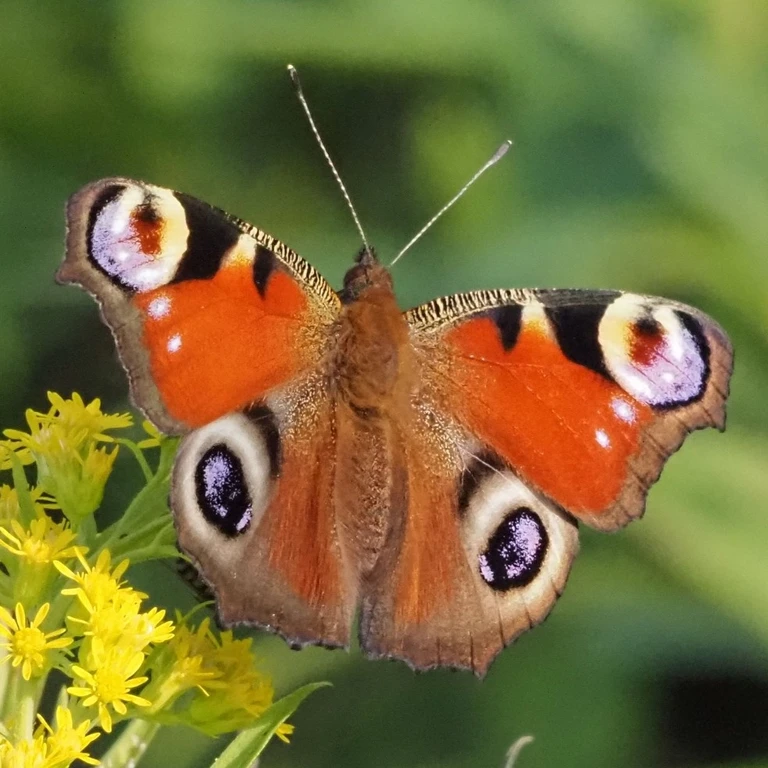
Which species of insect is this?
Aglais io
